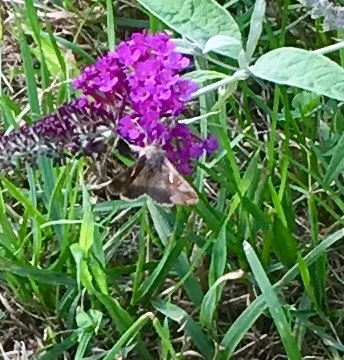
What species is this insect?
Autographa gamma
